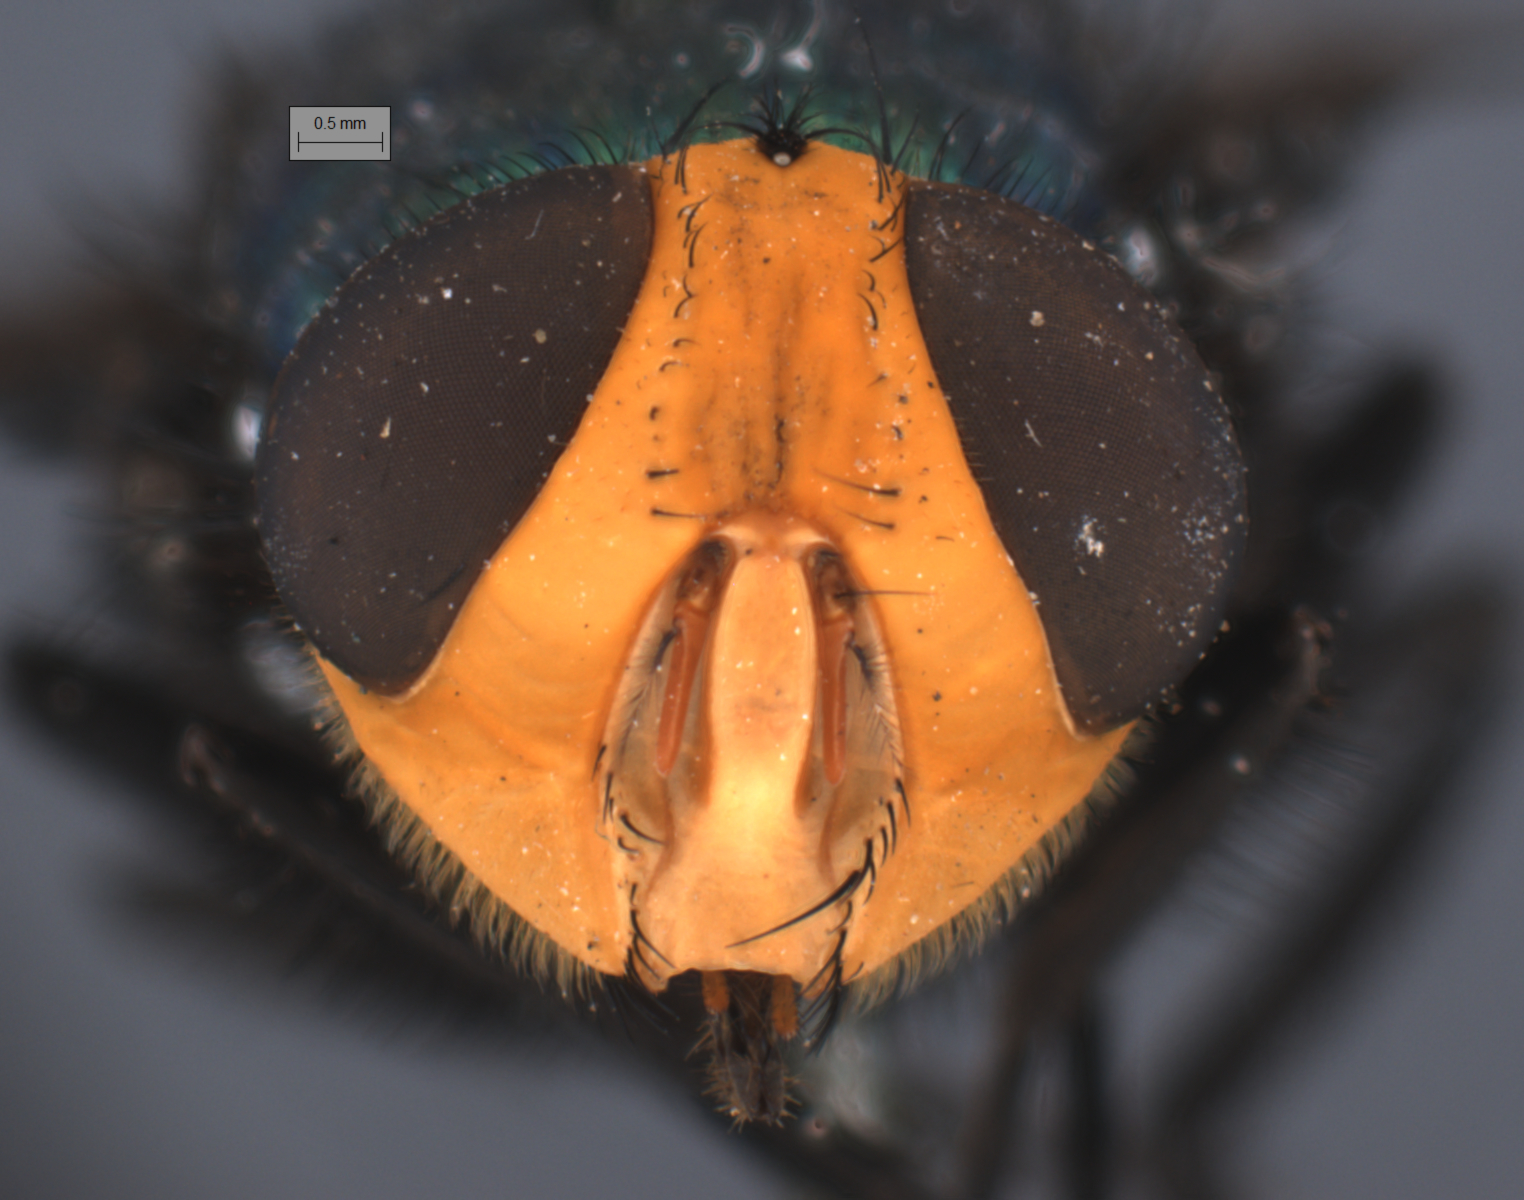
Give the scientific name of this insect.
Amenia imperialis
